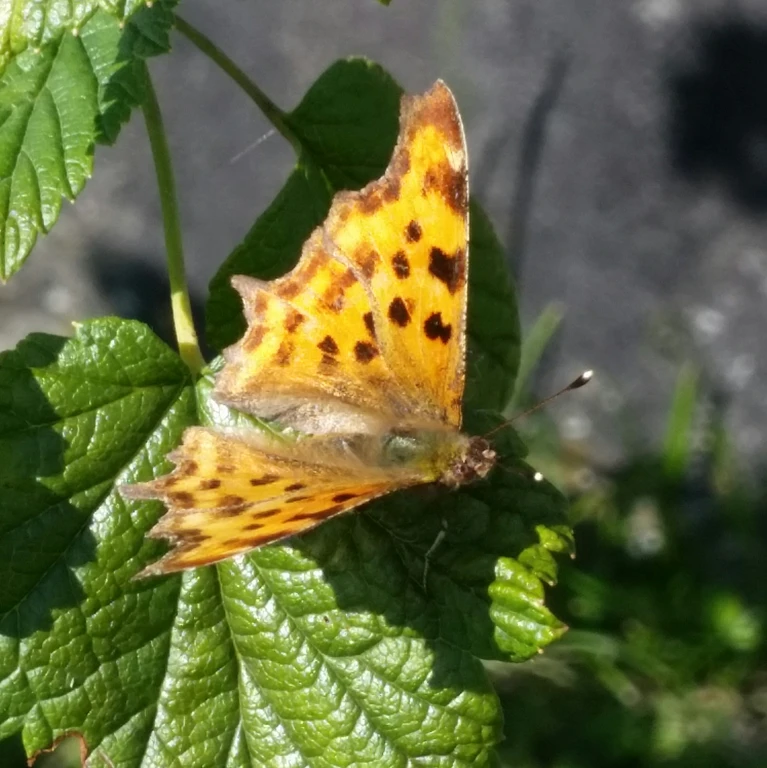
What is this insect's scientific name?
Polygonia c-album
